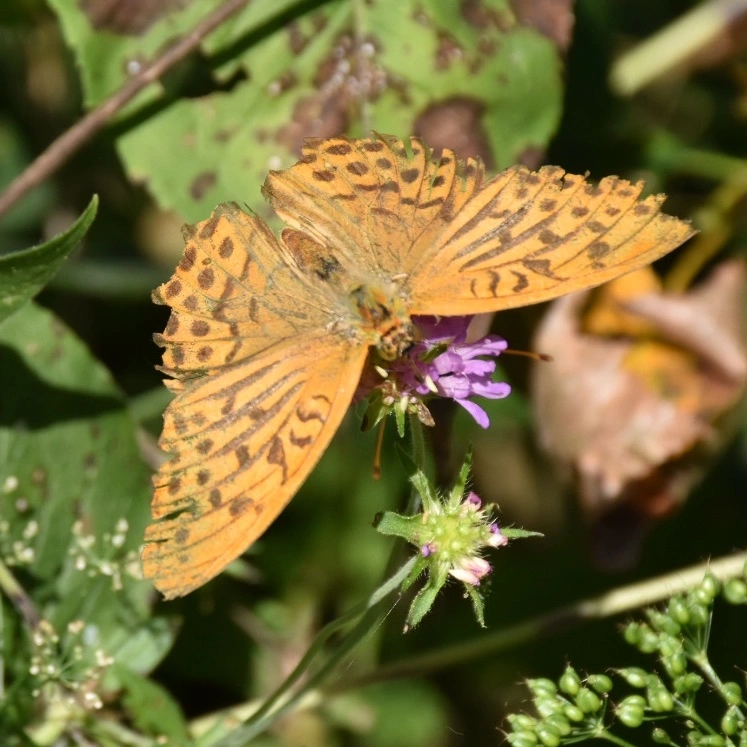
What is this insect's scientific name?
Argynnis paphia
